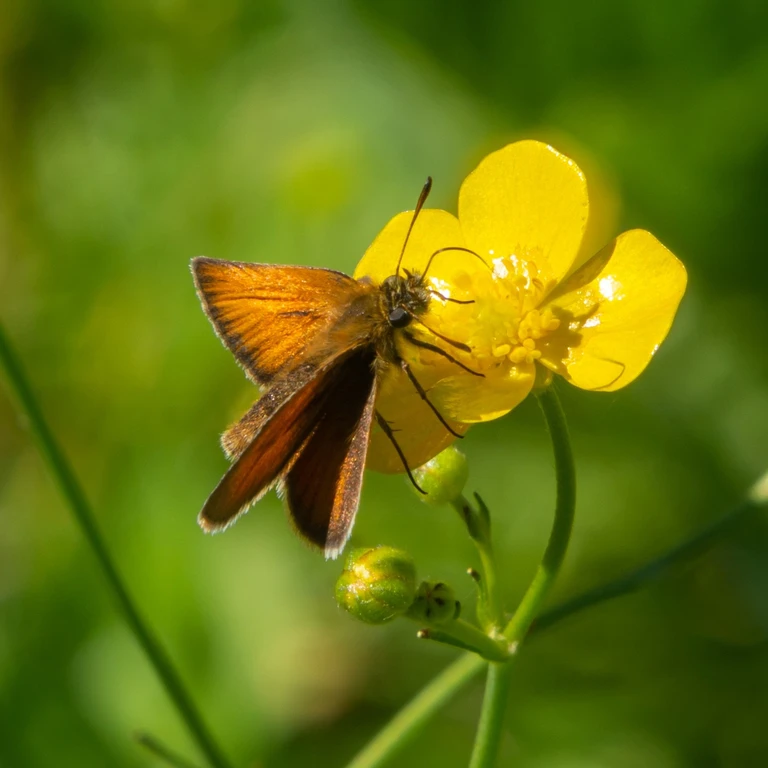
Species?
Thymelicus lineola
